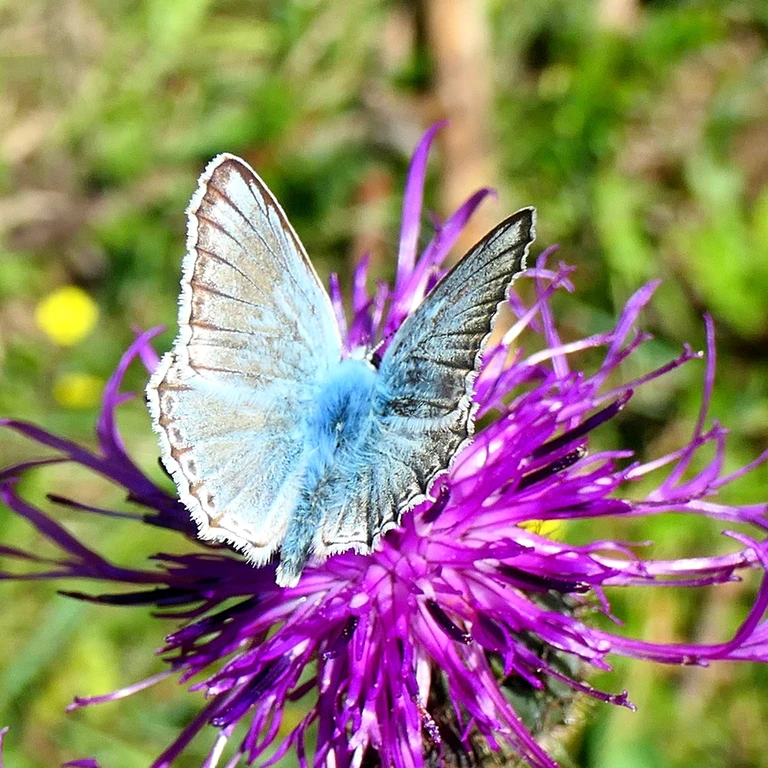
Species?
Lysandra coridon
